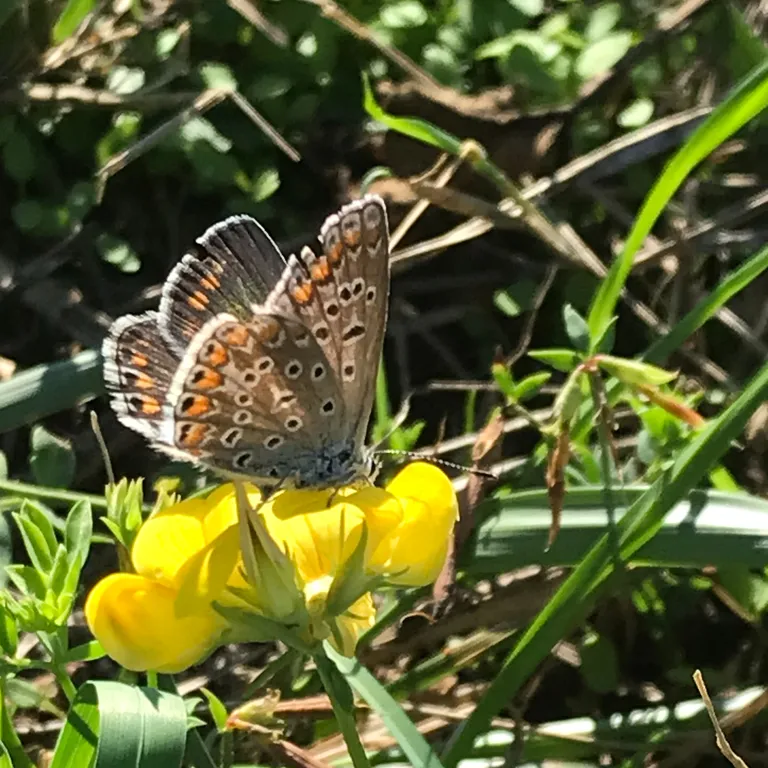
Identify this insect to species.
Polyommatus icarus
